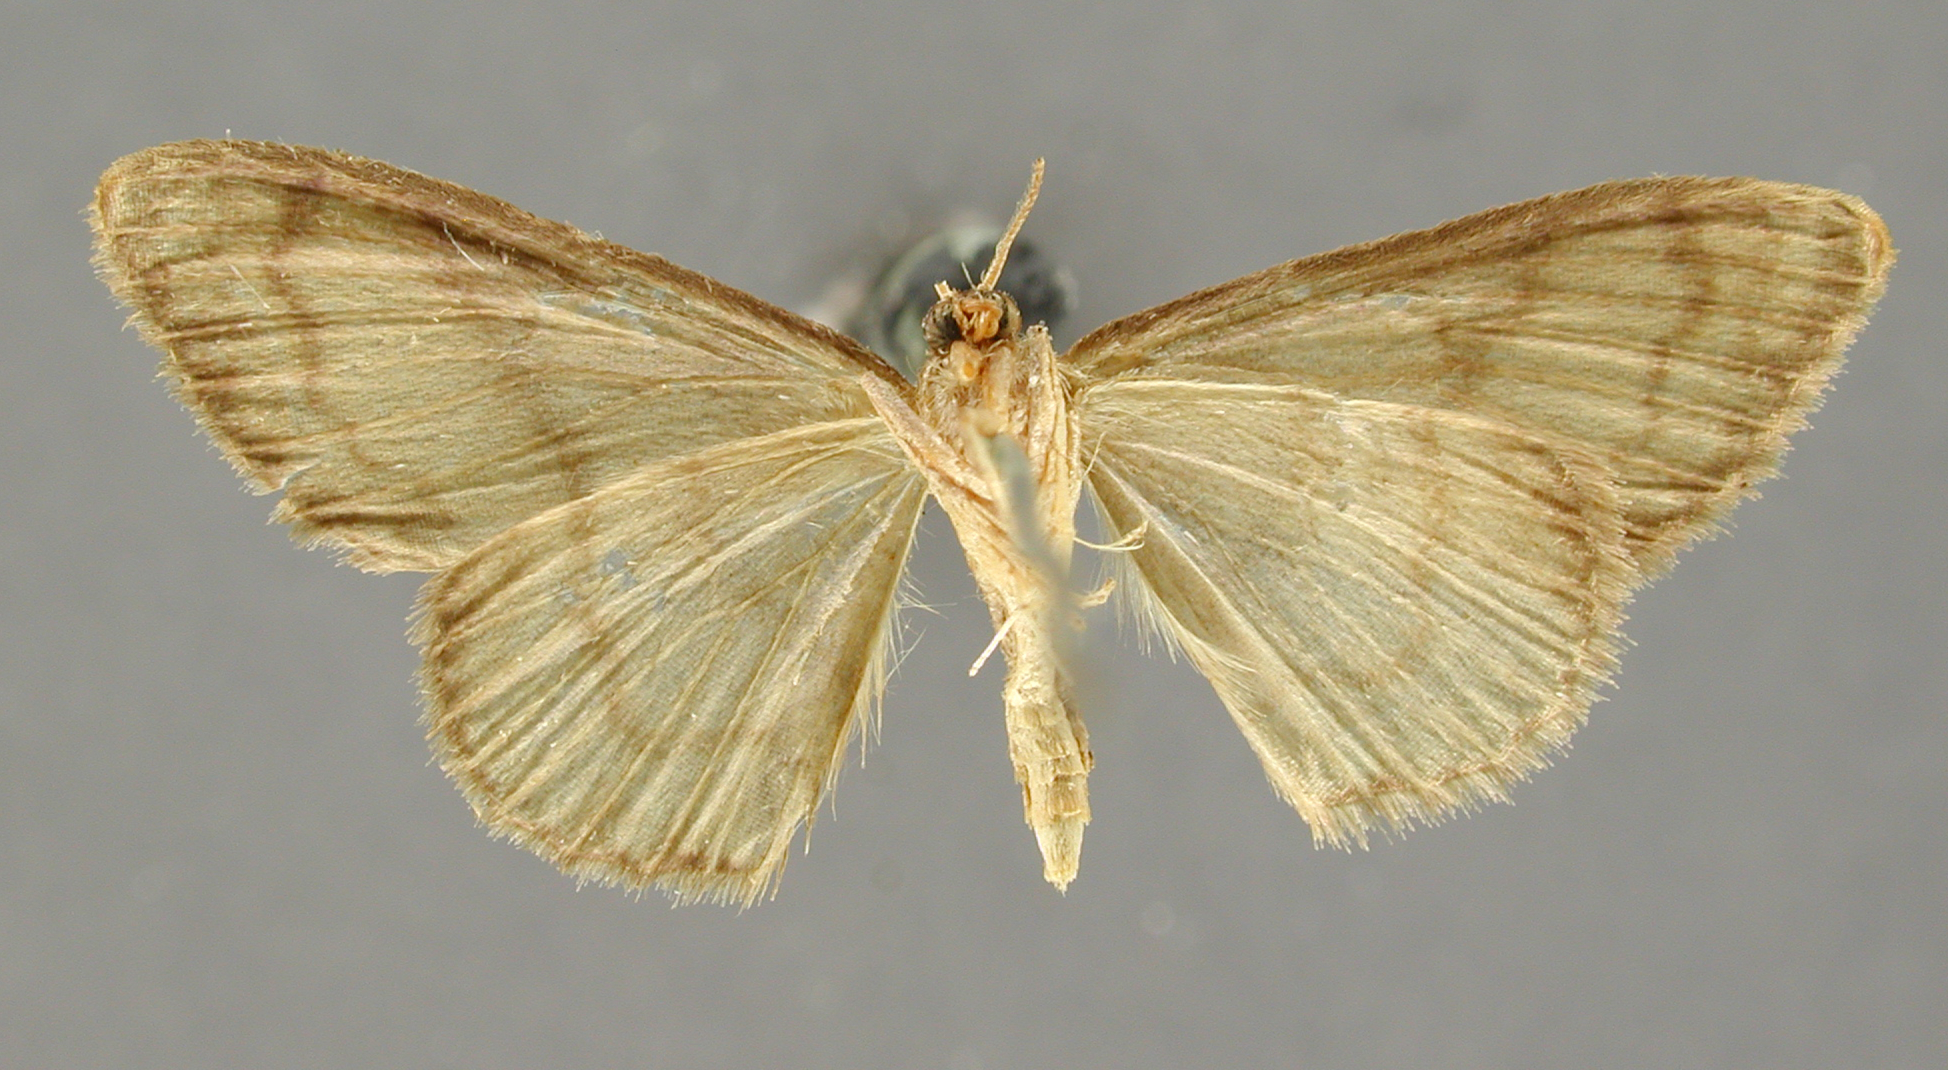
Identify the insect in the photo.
Acidalia nubila
